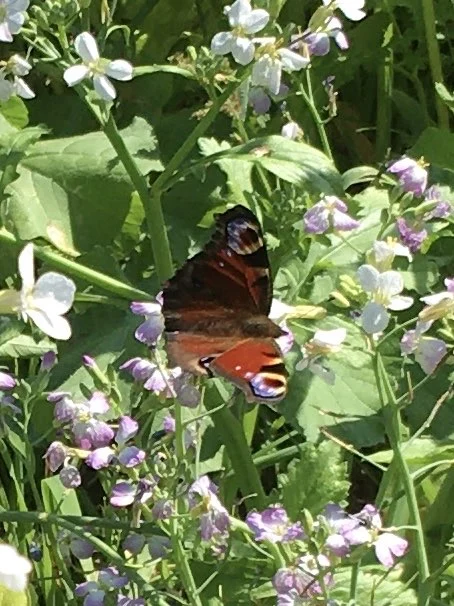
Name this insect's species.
Aglais io
